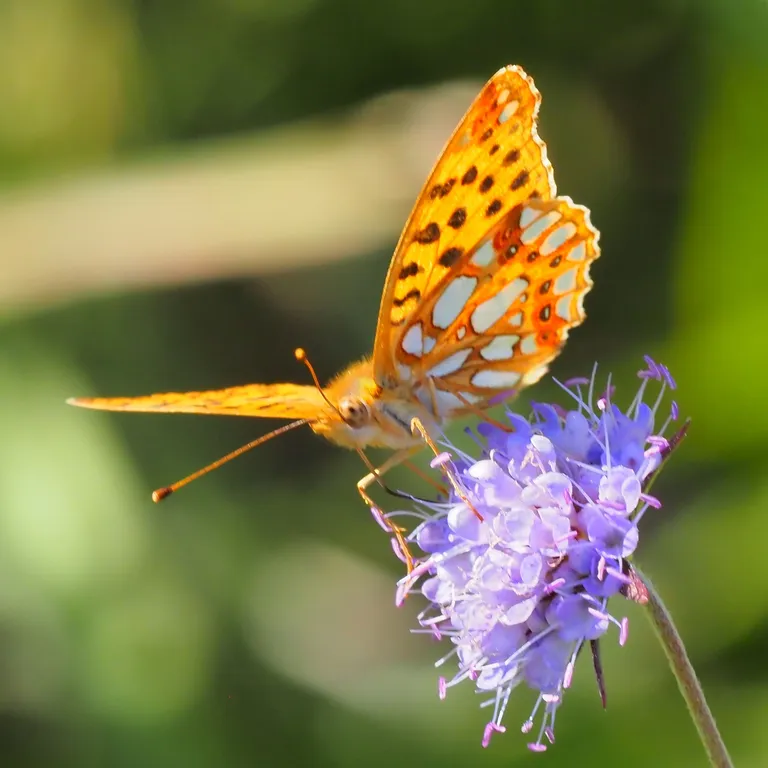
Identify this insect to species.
Issoria lathonia
